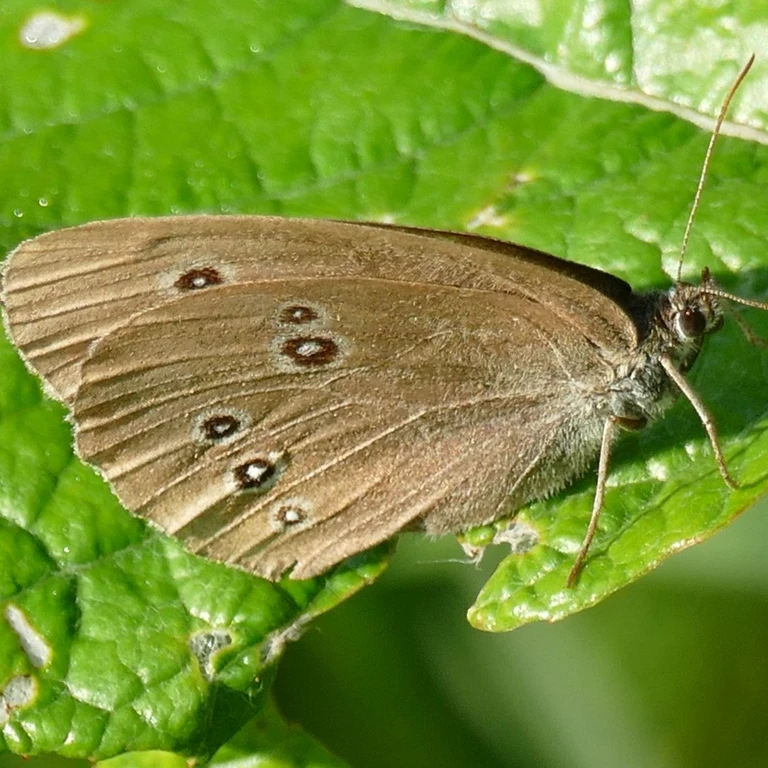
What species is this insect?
Aphantopus hyperantus
